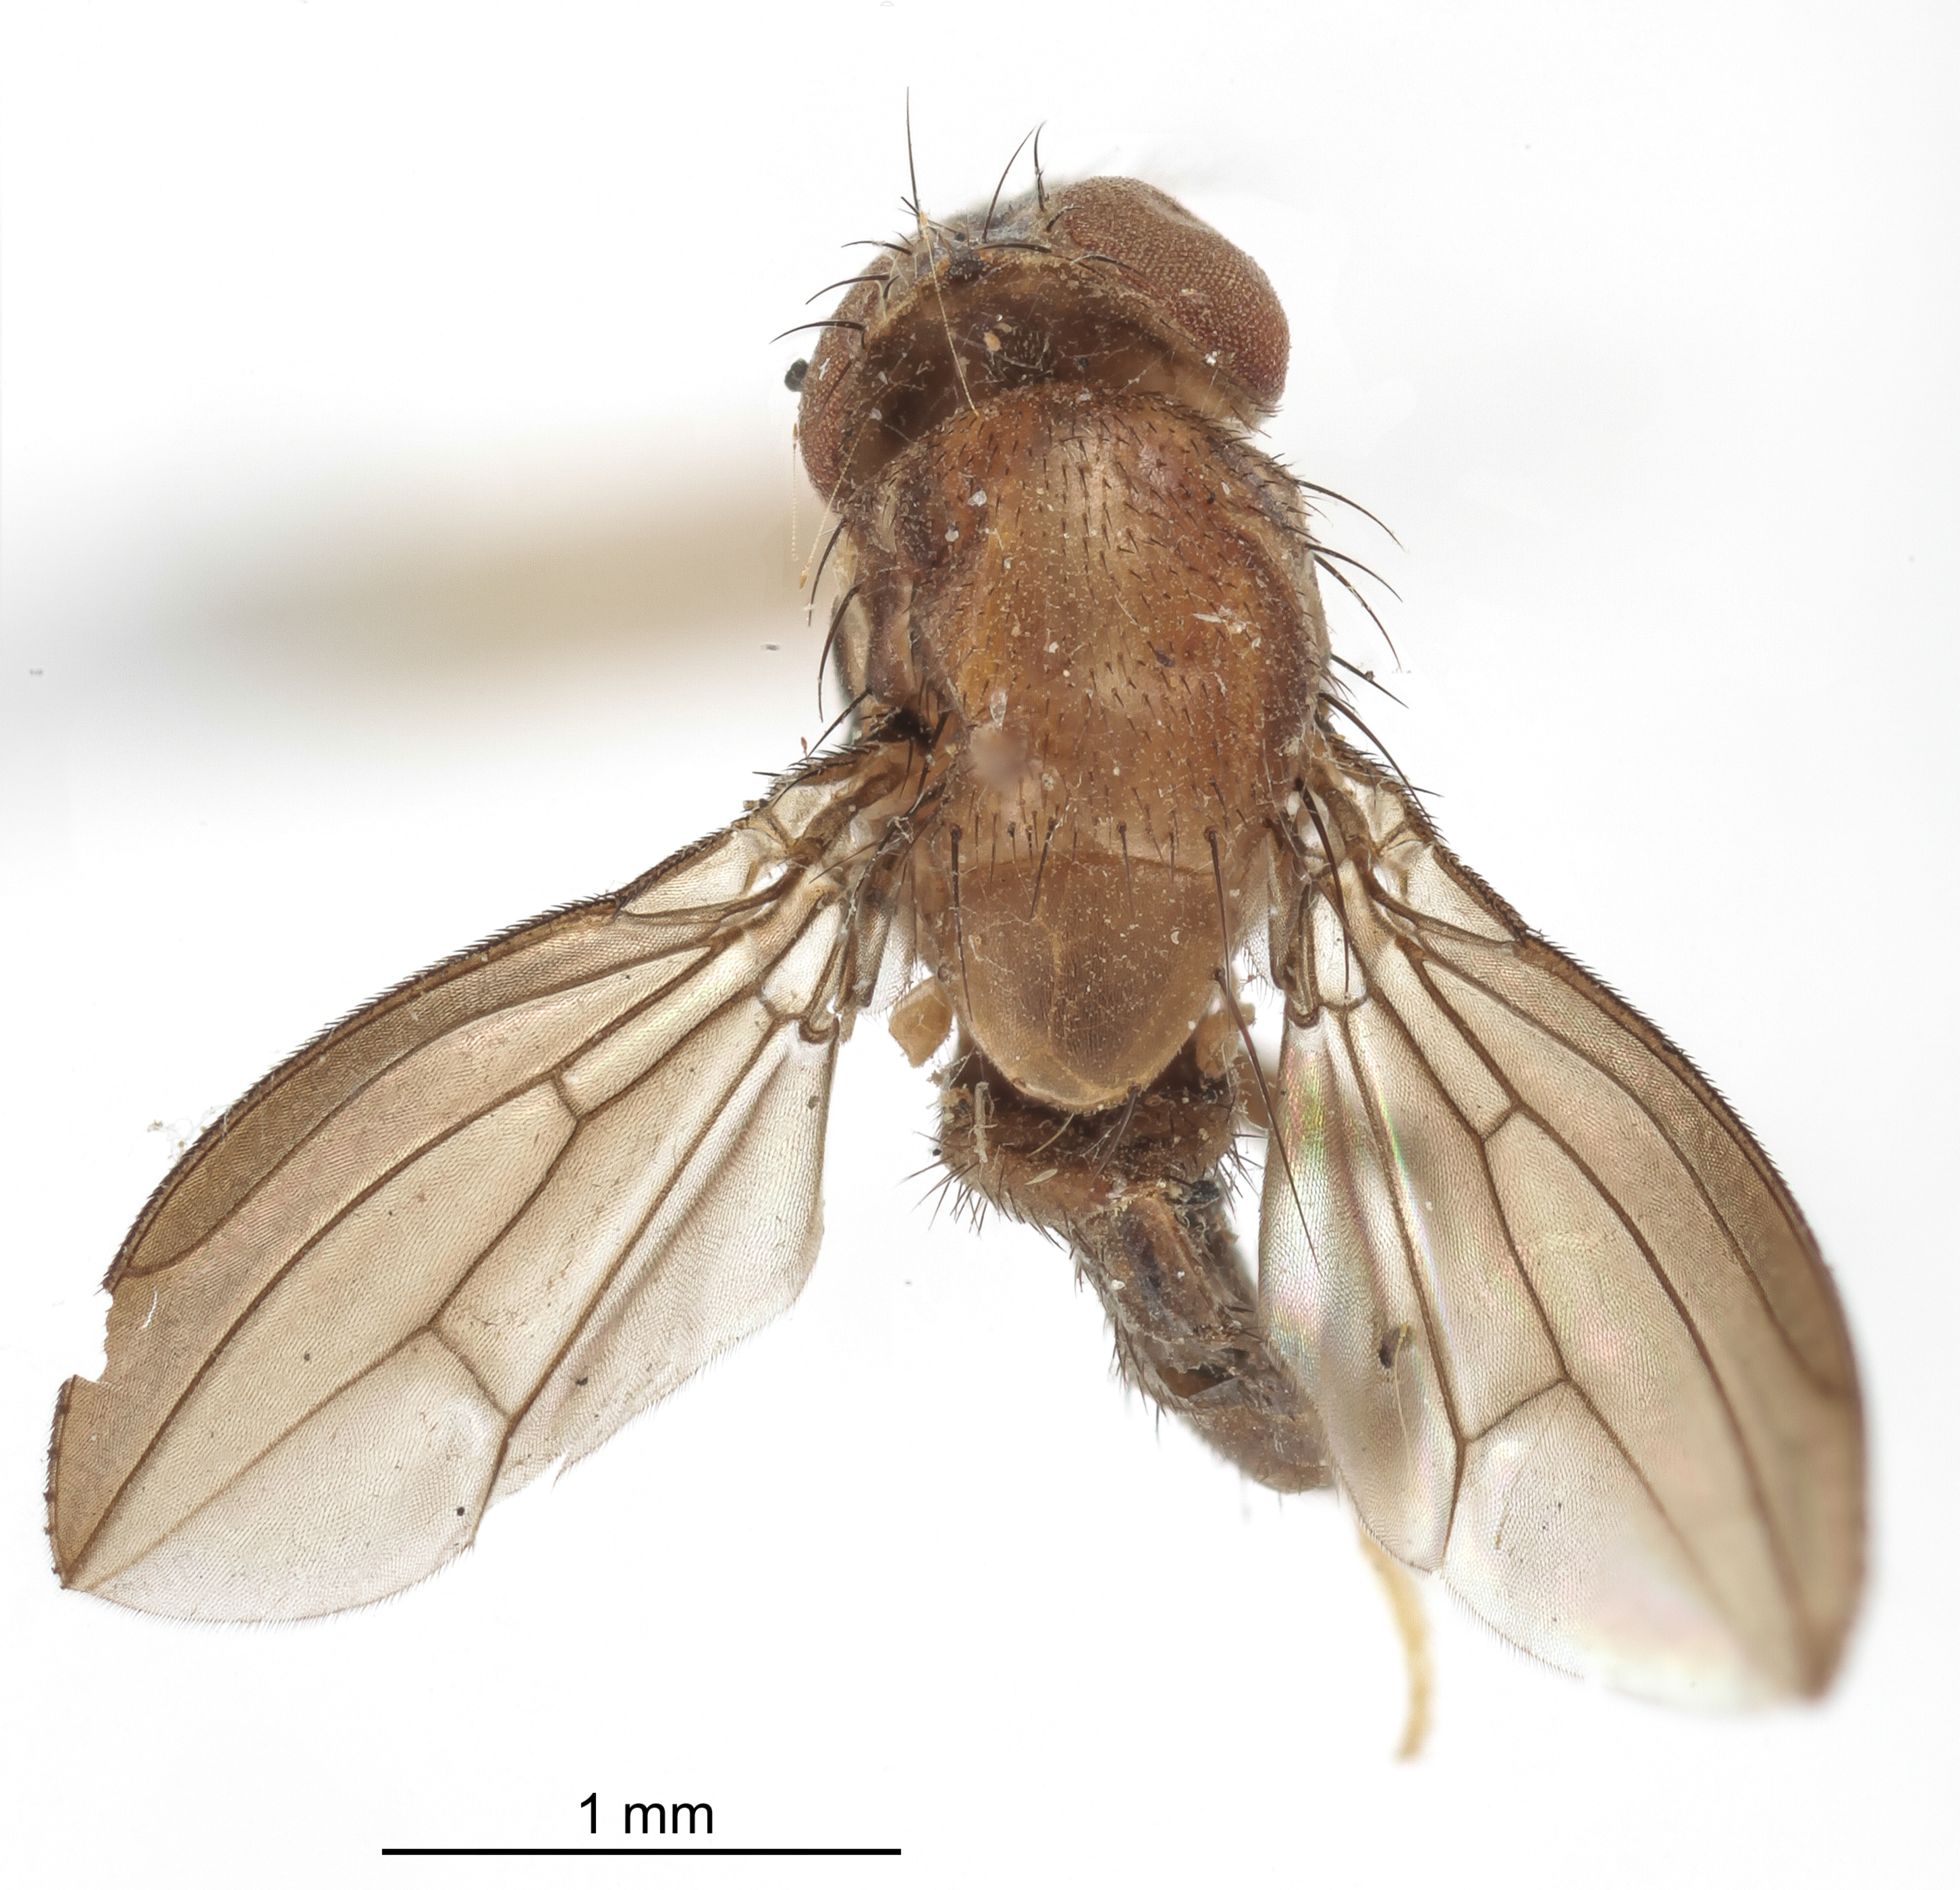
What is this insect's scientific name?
Stegana tempifera
